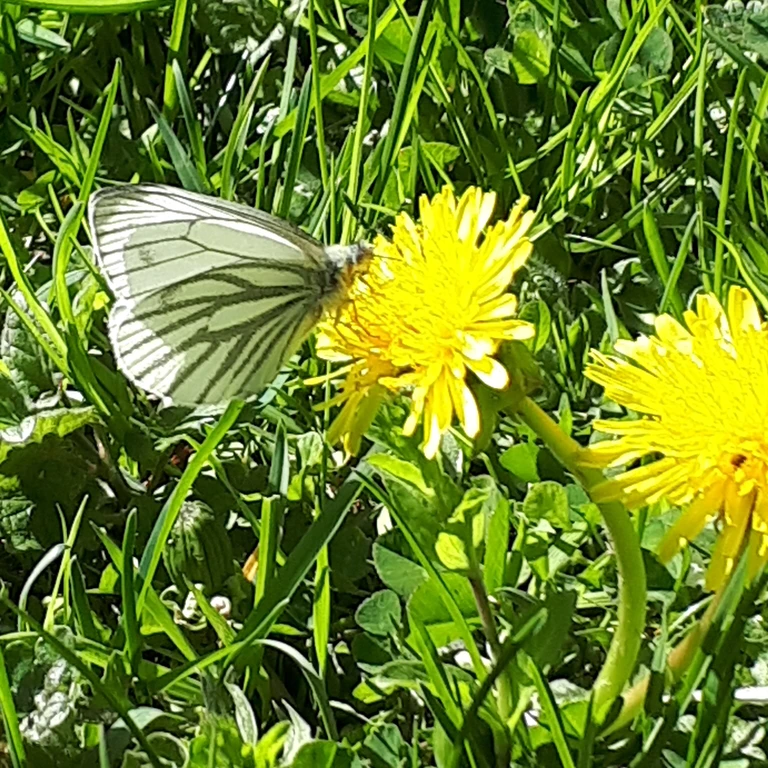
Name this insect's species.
Pieris napi
